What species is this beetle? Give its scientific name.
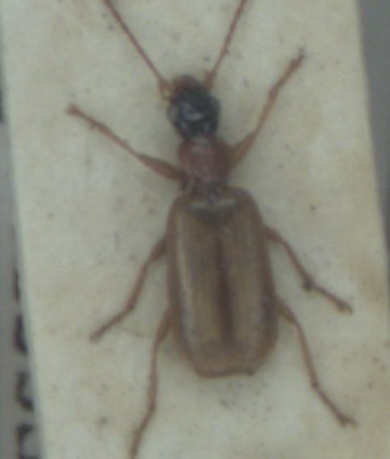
Demetrias atricapillus
